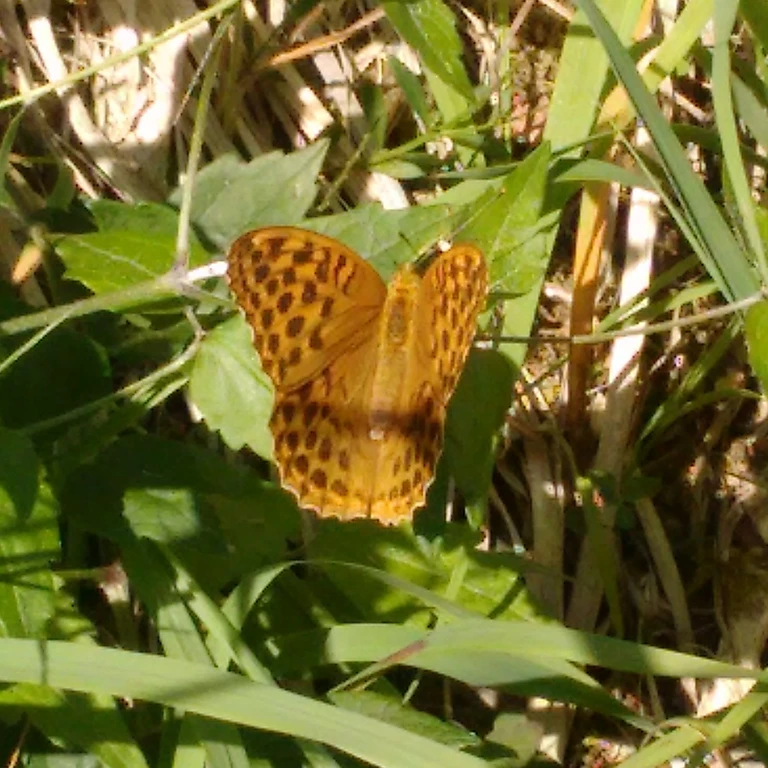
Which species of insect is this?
Argynnis paphia
